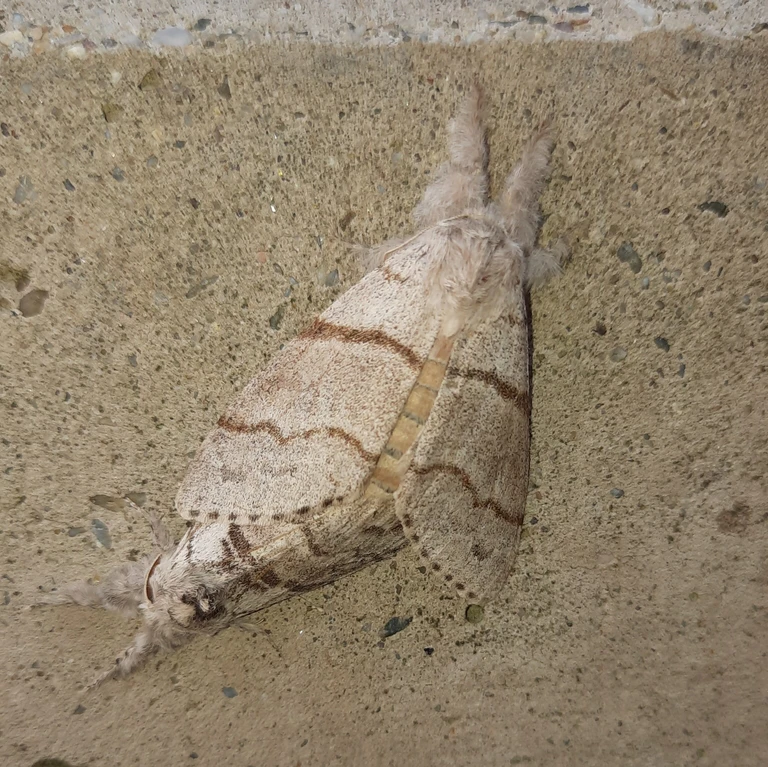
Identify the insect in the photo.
Calliteara pudibunda
